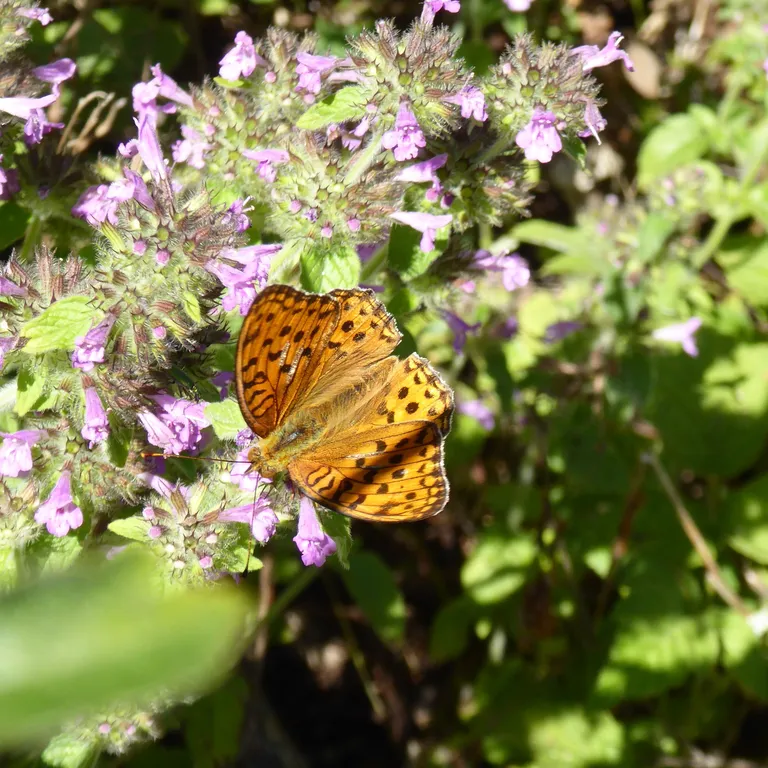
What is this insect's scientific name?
Fabriciana adippe
